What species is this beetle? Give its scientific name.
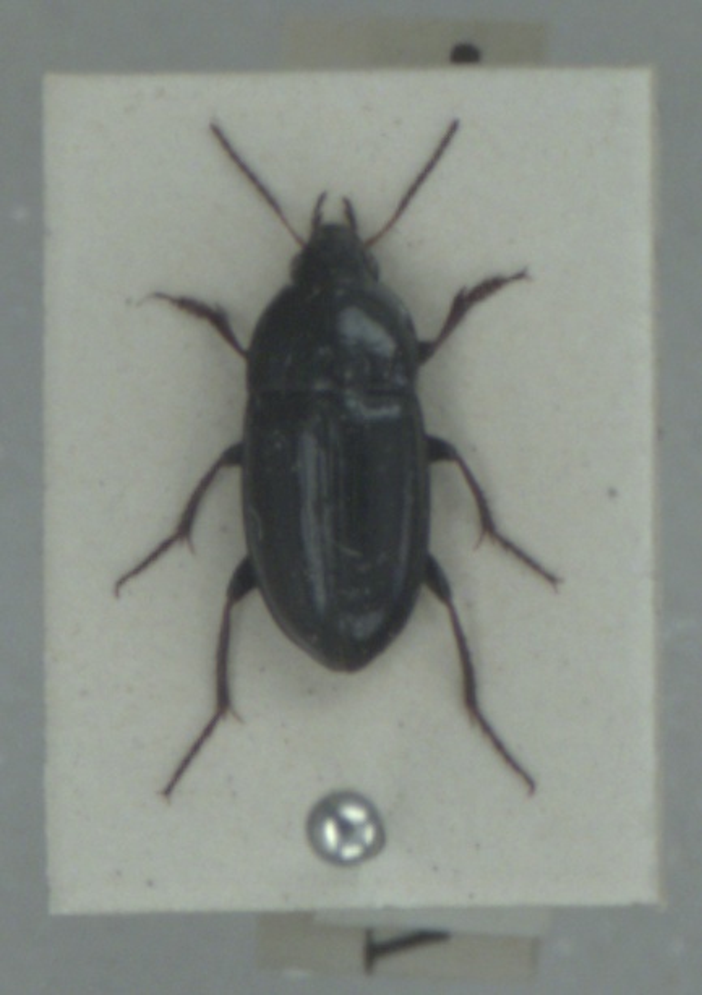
Amara aenea
